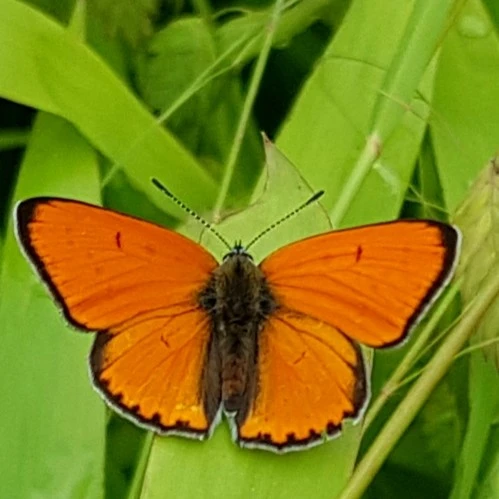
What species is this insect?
Lycaena dispar
